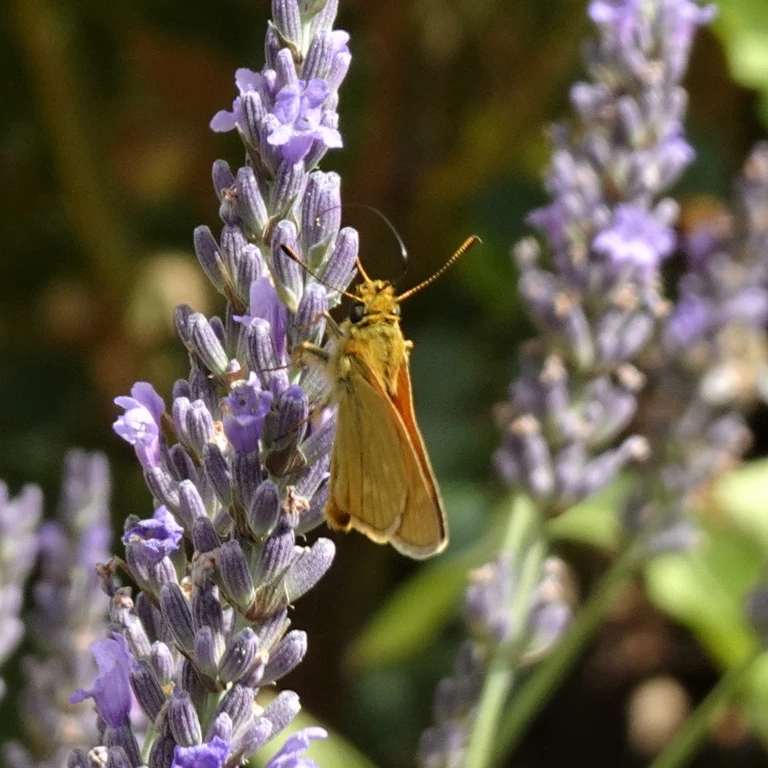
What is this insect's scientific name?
Ochlodes sylvanus (also Ochlodes venata)
